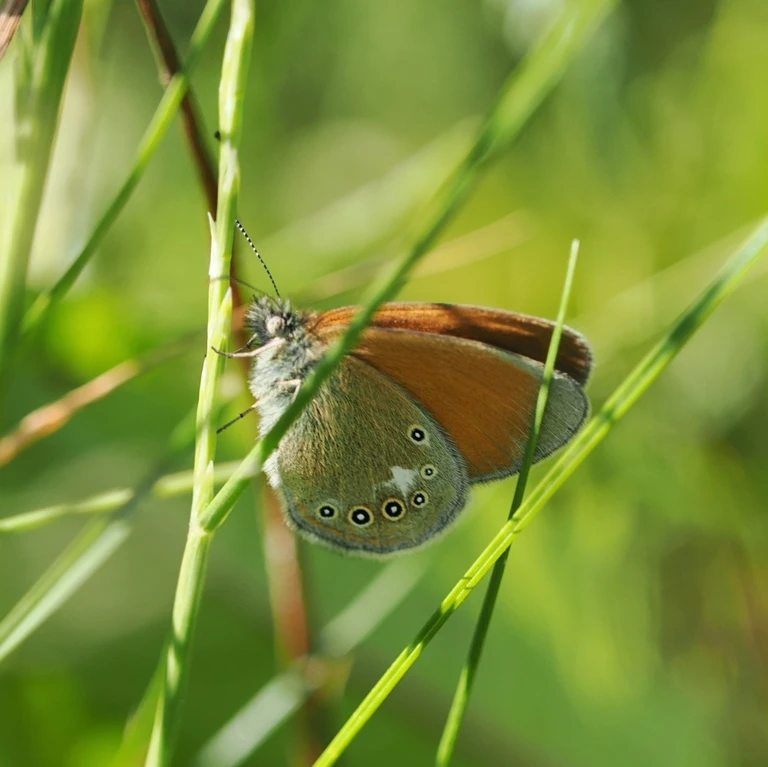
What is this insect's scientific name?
Coenonympha glycerion (also Coenonympha iphis)
